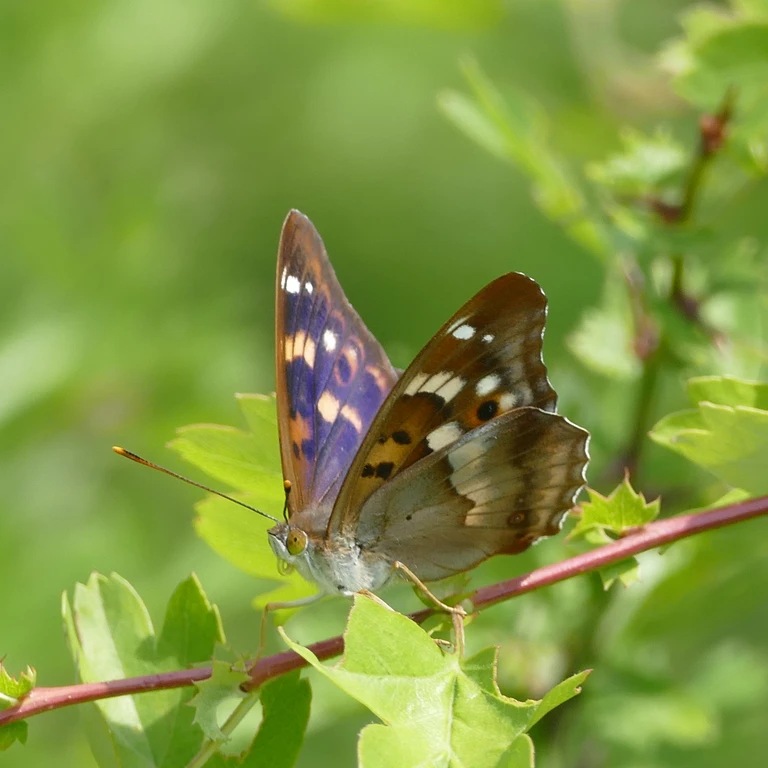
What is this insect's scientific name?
Apatura ilia
